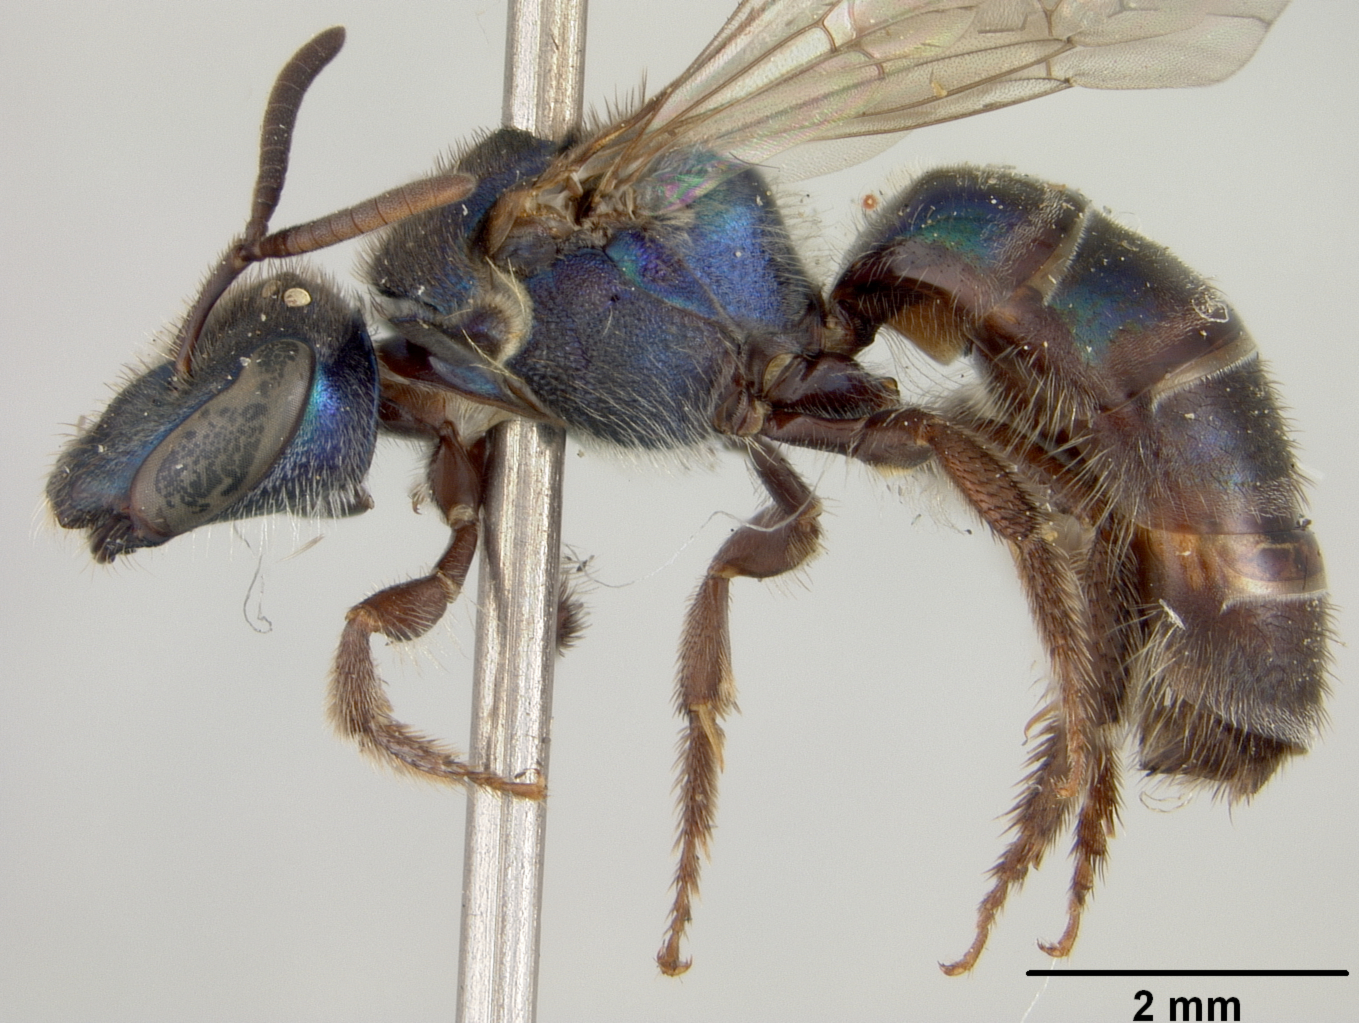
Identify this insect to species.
Augochlora quiriguensis
